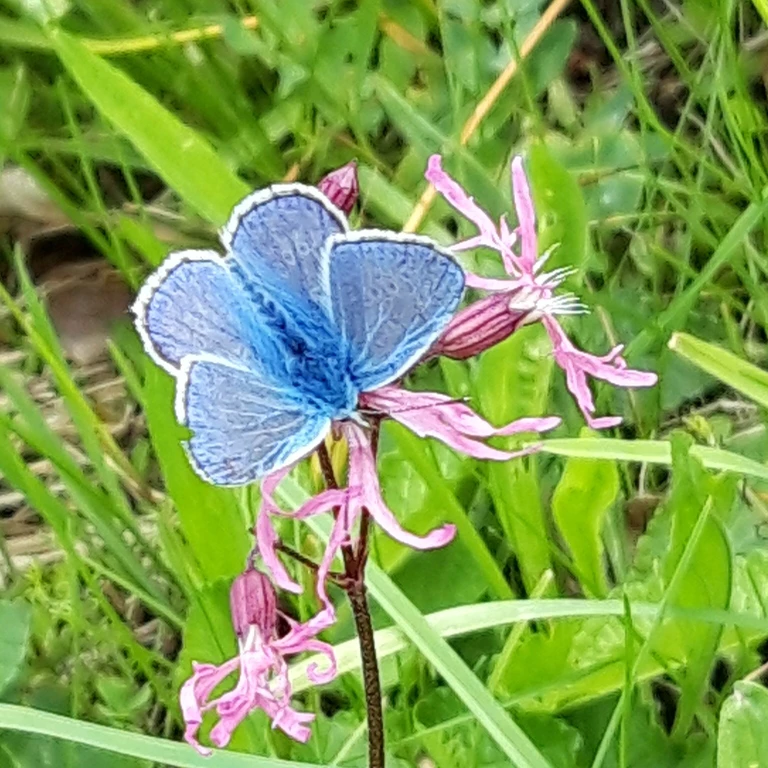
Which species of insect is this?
Polyommatus icarus
